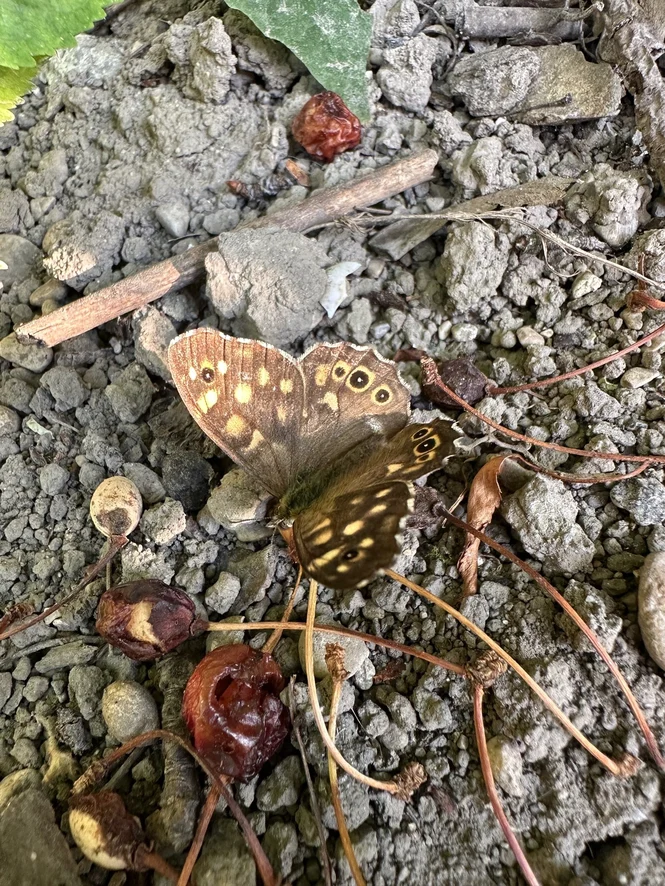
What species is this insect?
Pararge aegeria
